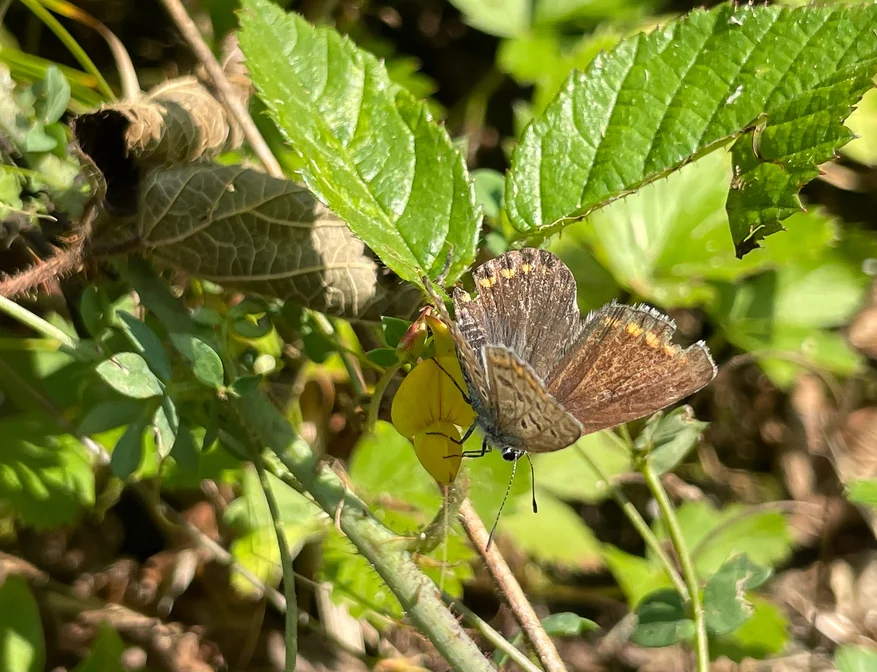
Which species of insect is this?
Polyommatus icarus
